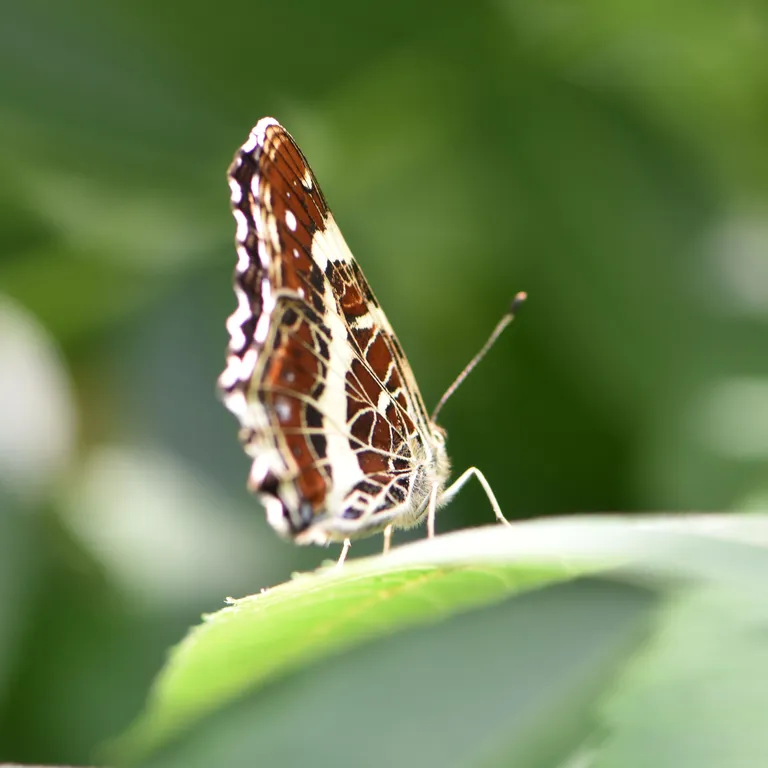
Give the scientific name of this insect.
Araschnia levana
